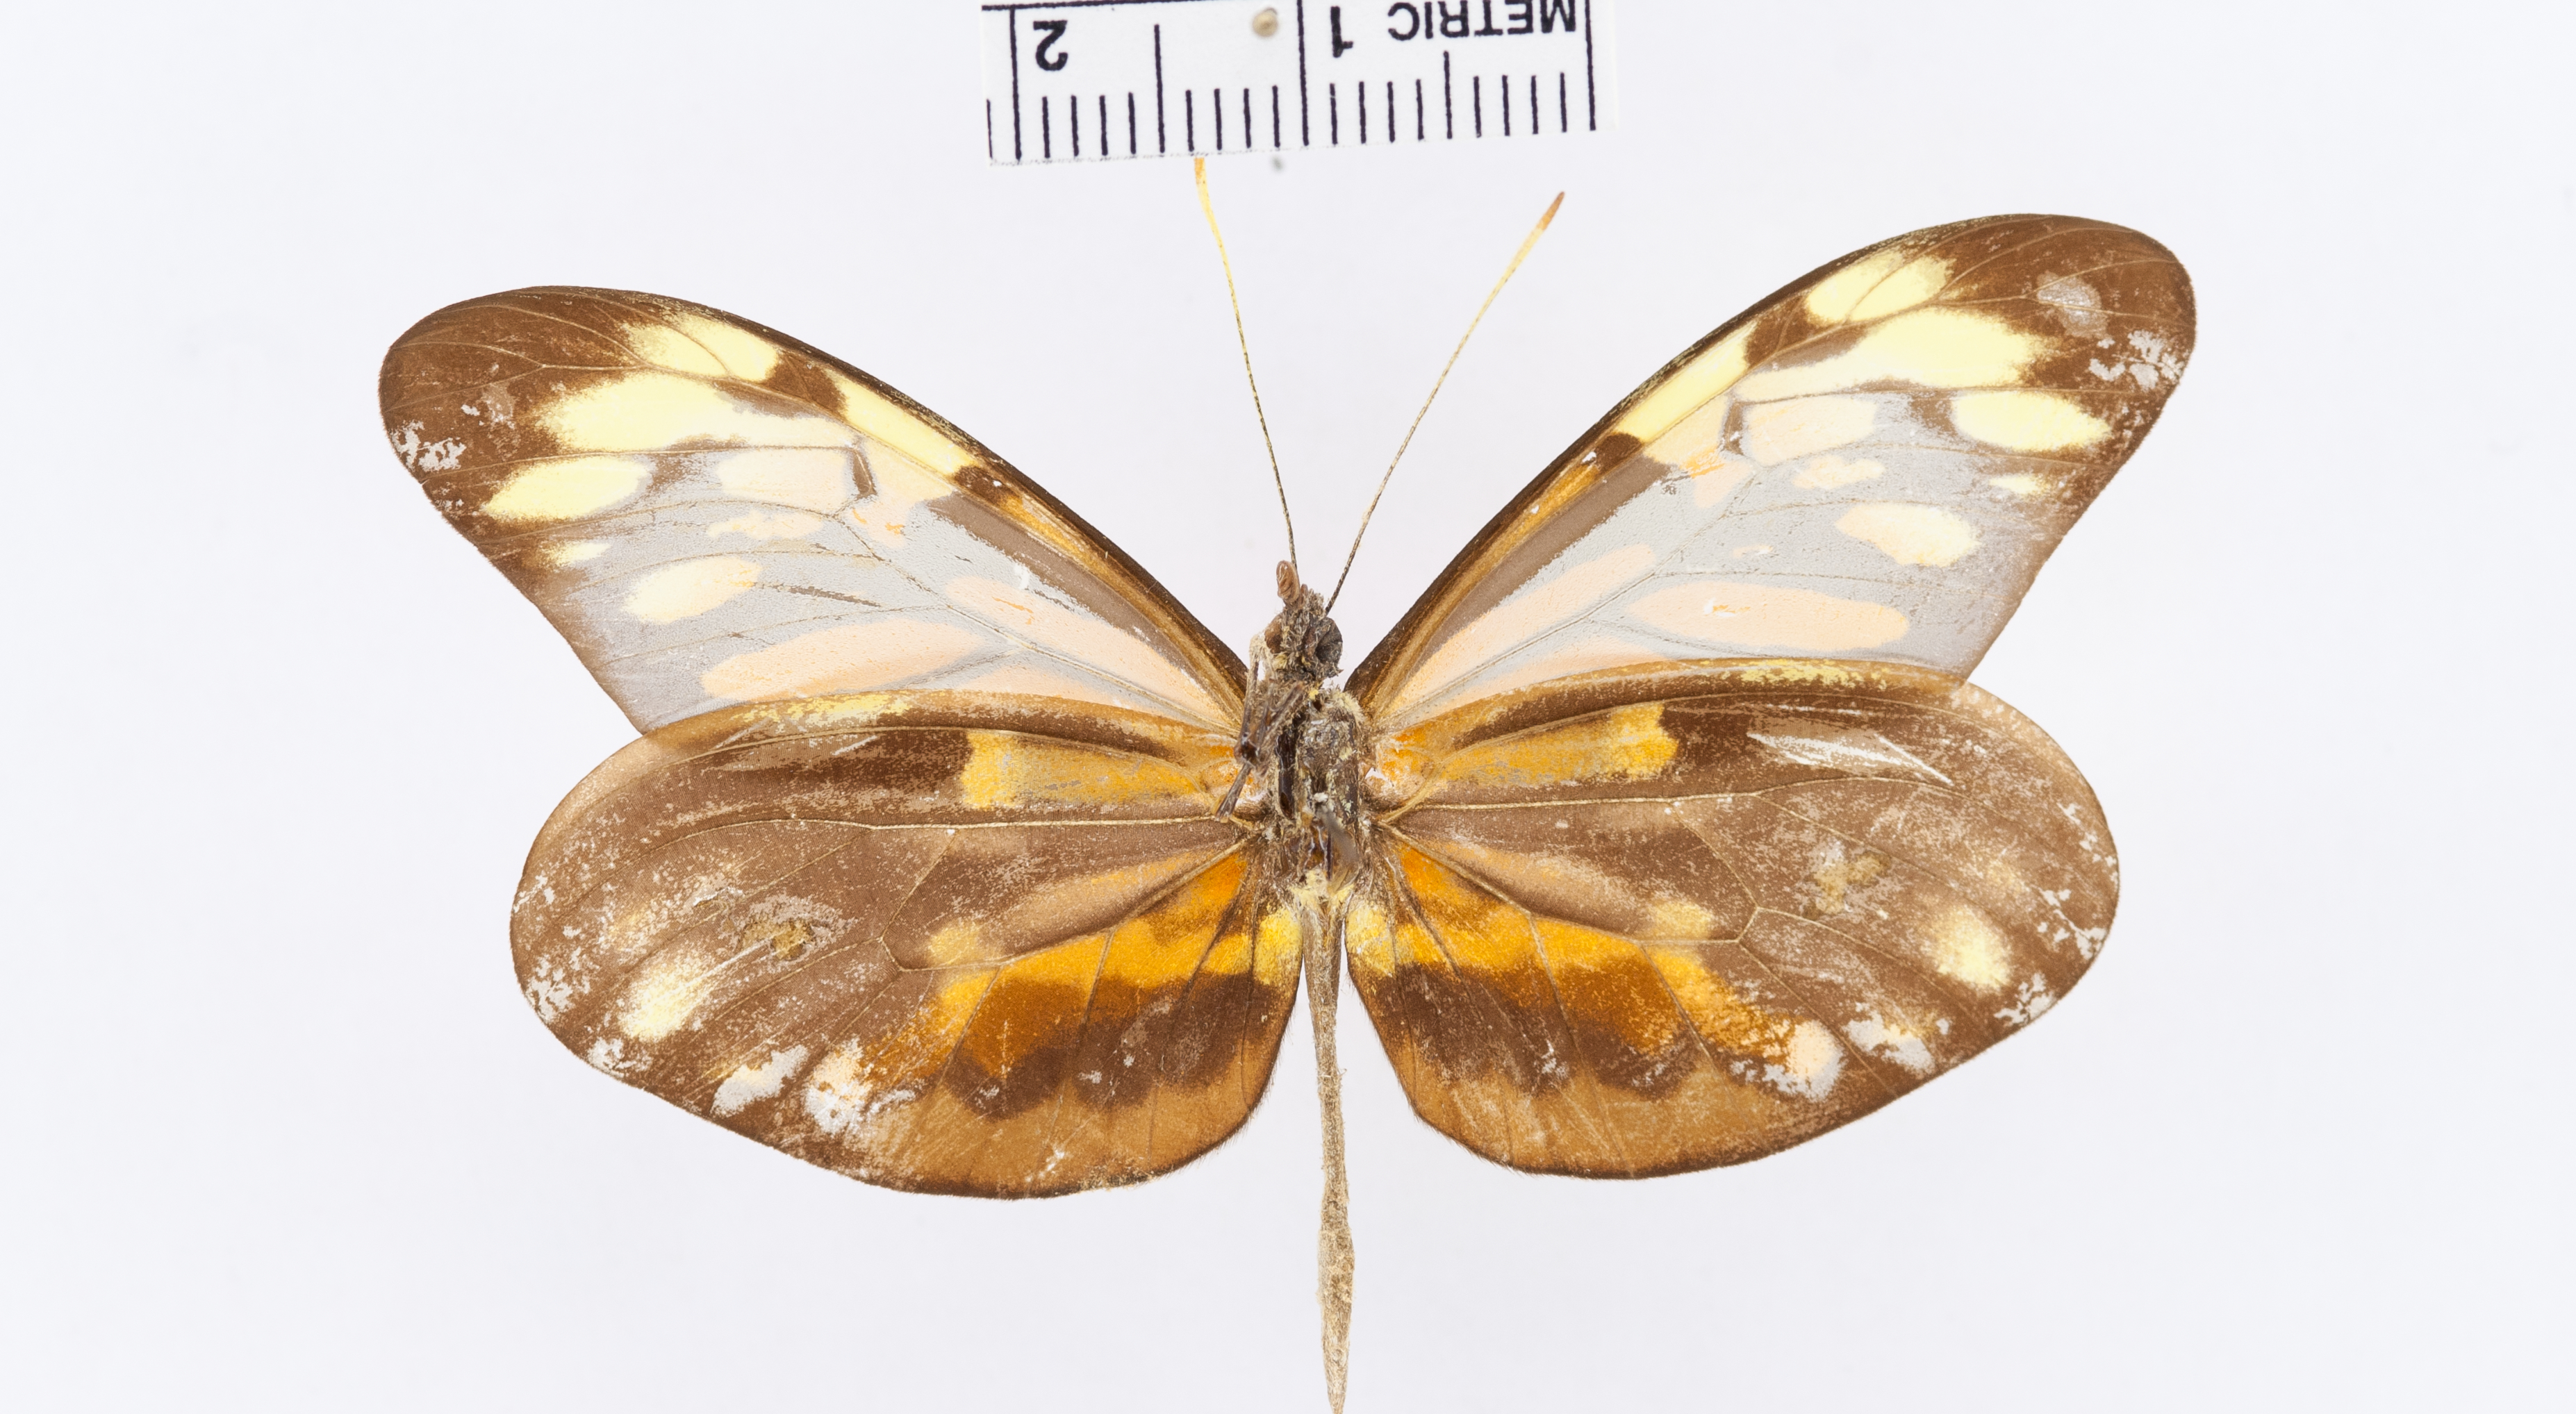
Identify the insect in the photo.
Dismorphia broomeae
